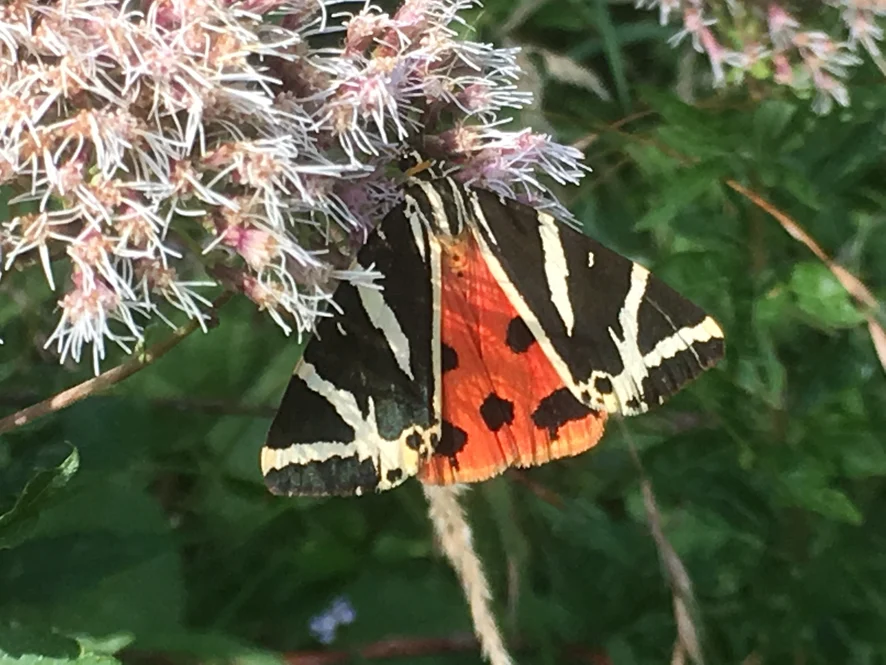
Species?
Euplagia quadripunctaria
